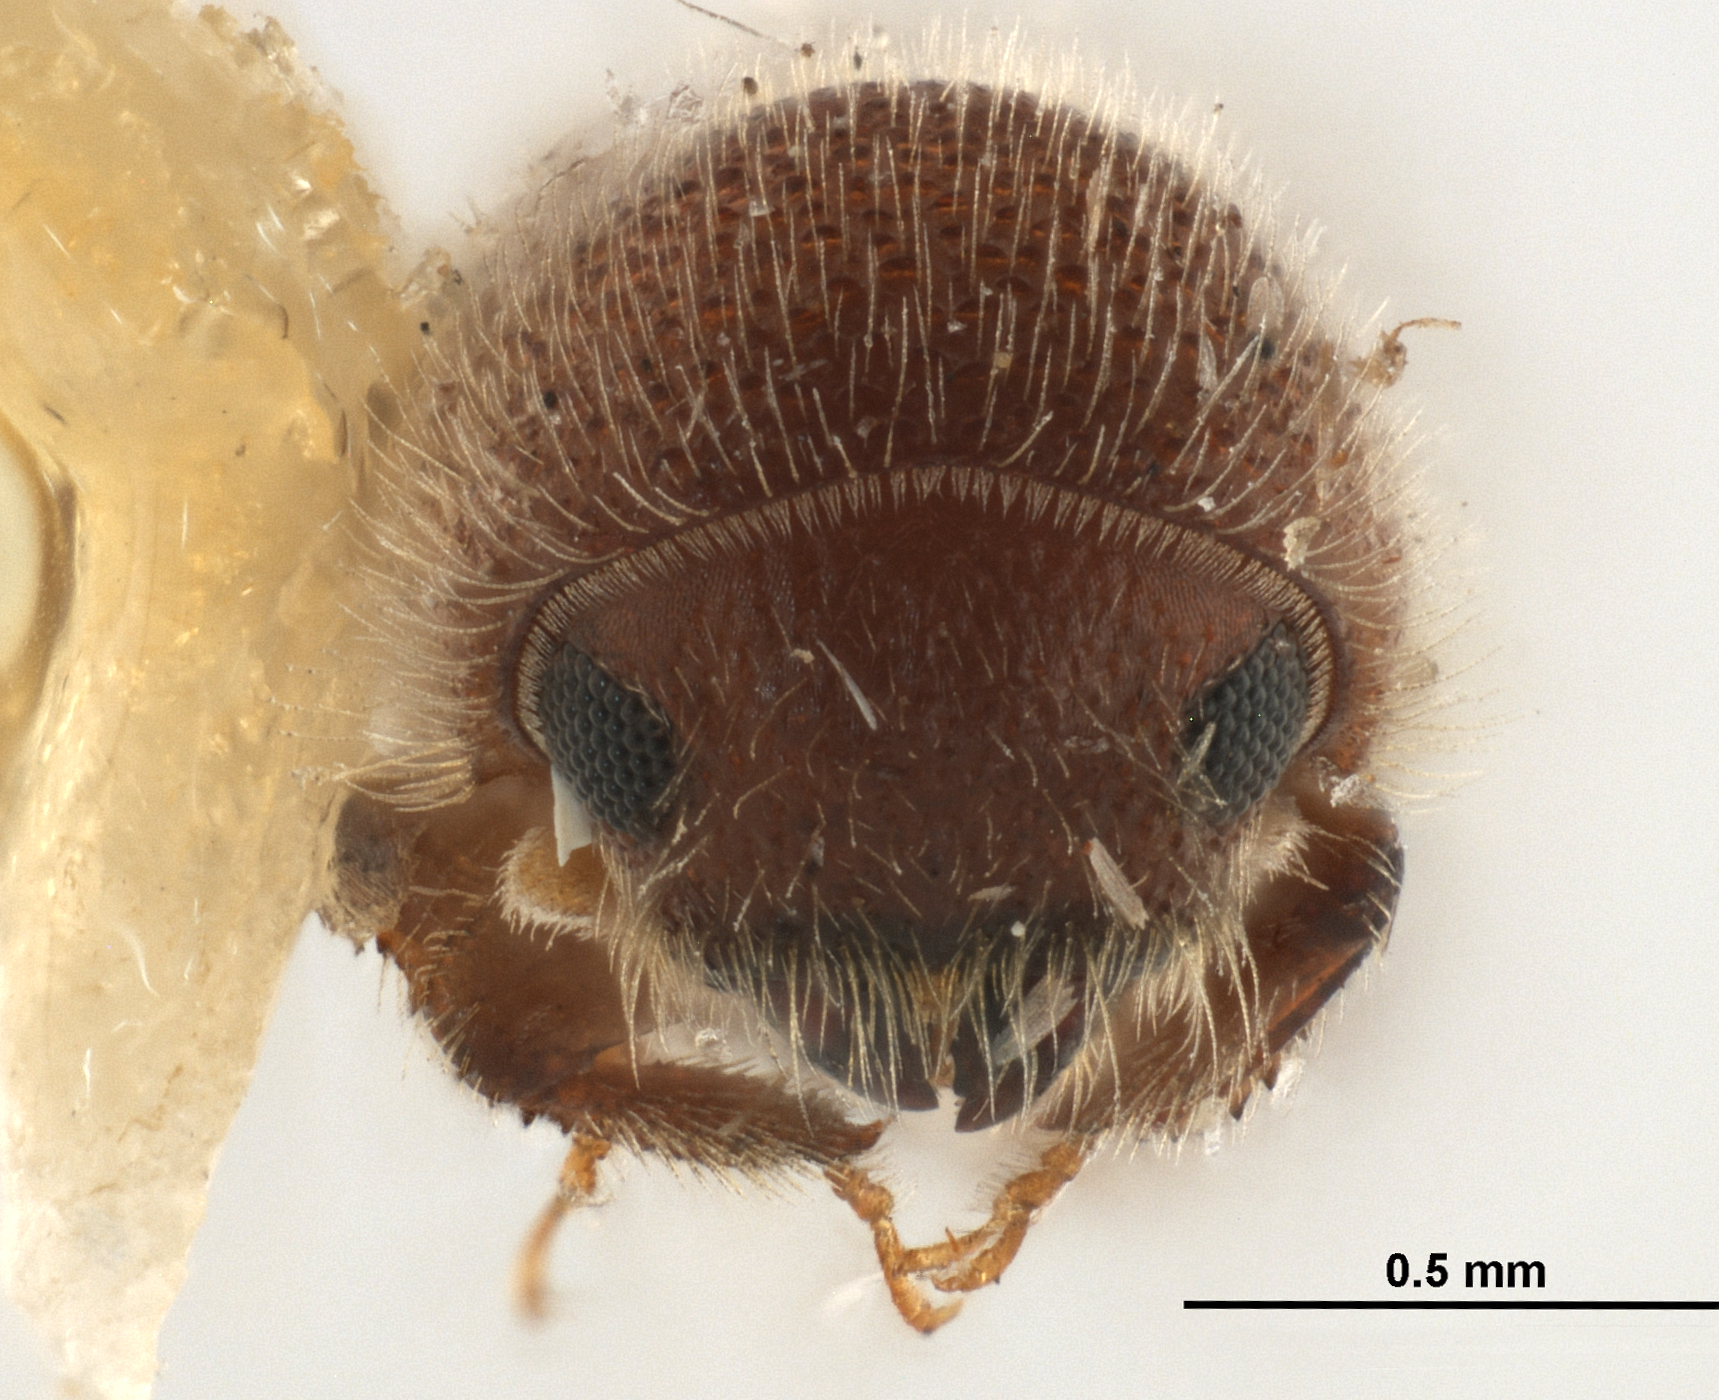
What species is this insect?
Premnobius ambitiosus
